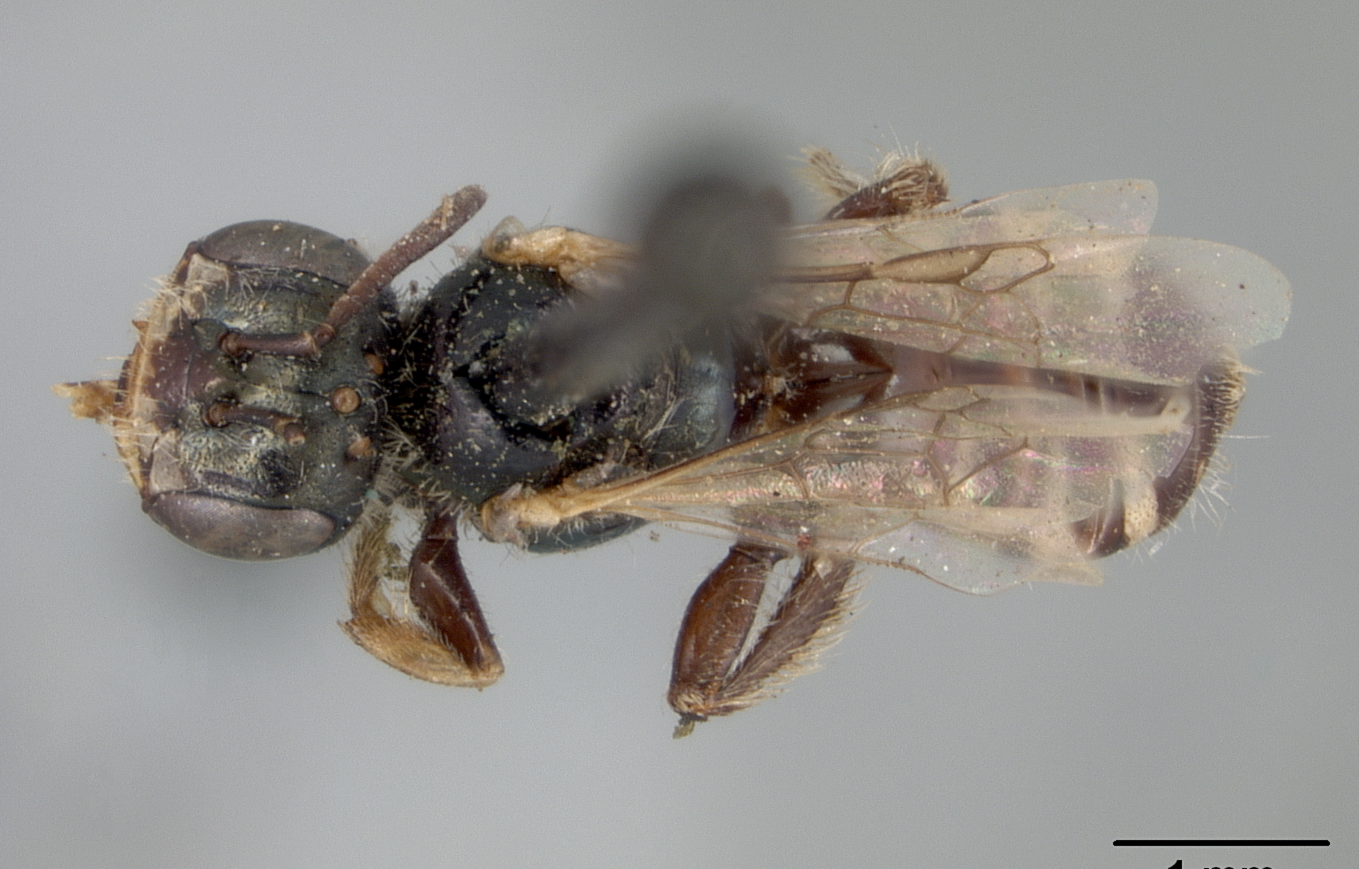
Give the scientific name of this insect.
Perdita fieldi
